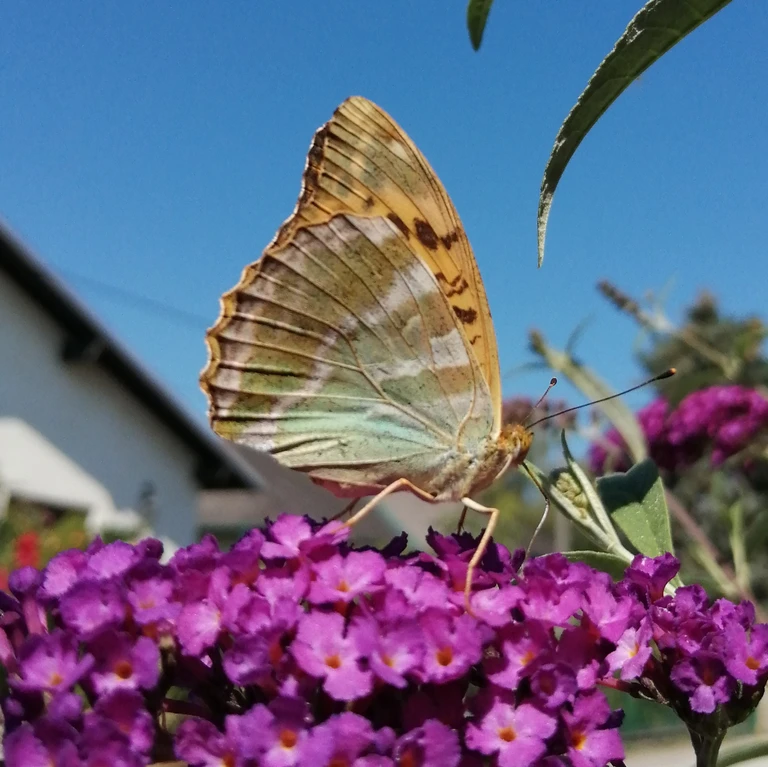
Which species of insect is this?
Argynnis paphia
